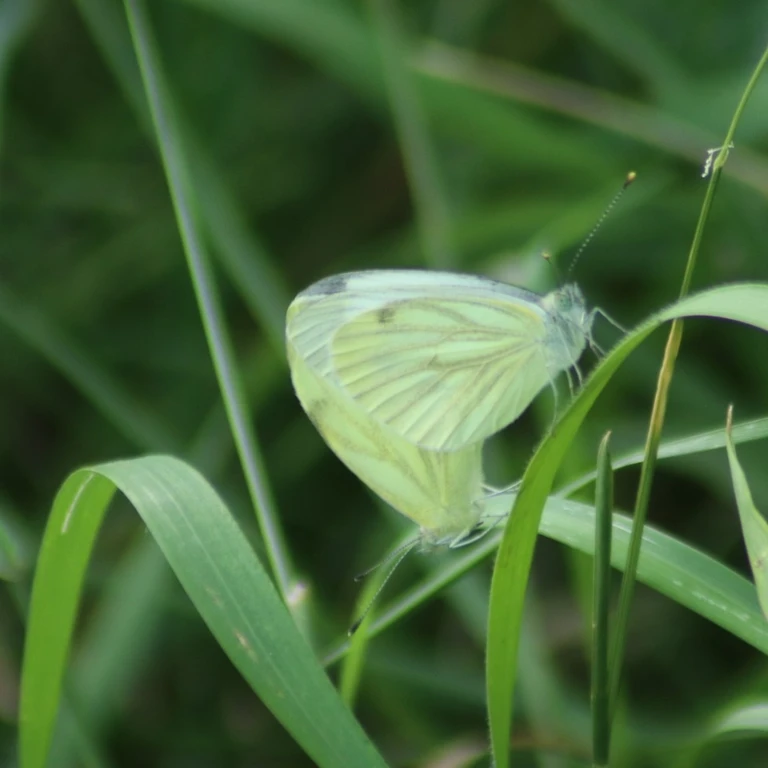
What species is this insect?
Pieris napi
